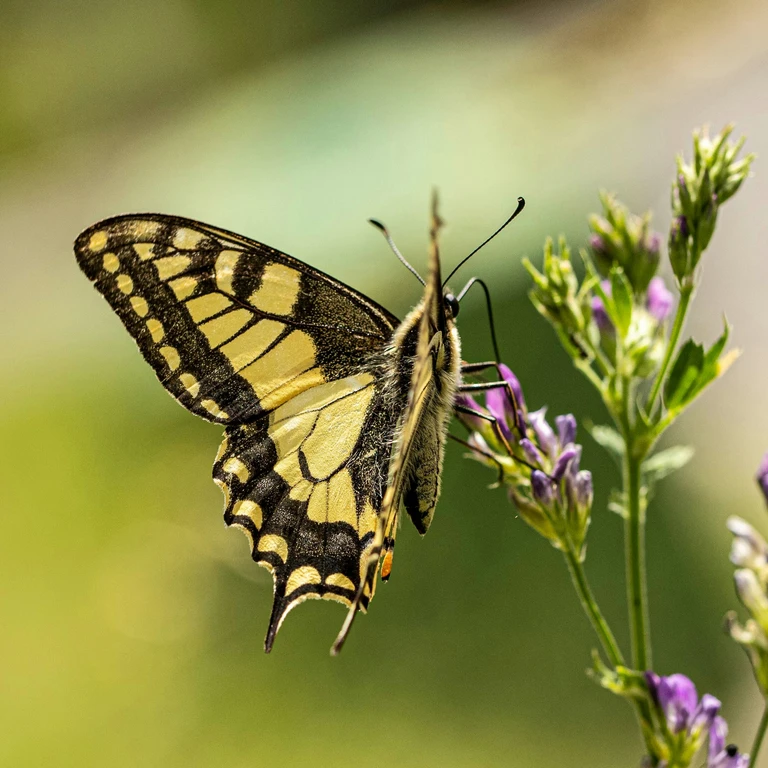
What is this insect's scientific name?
Papilio machaon
